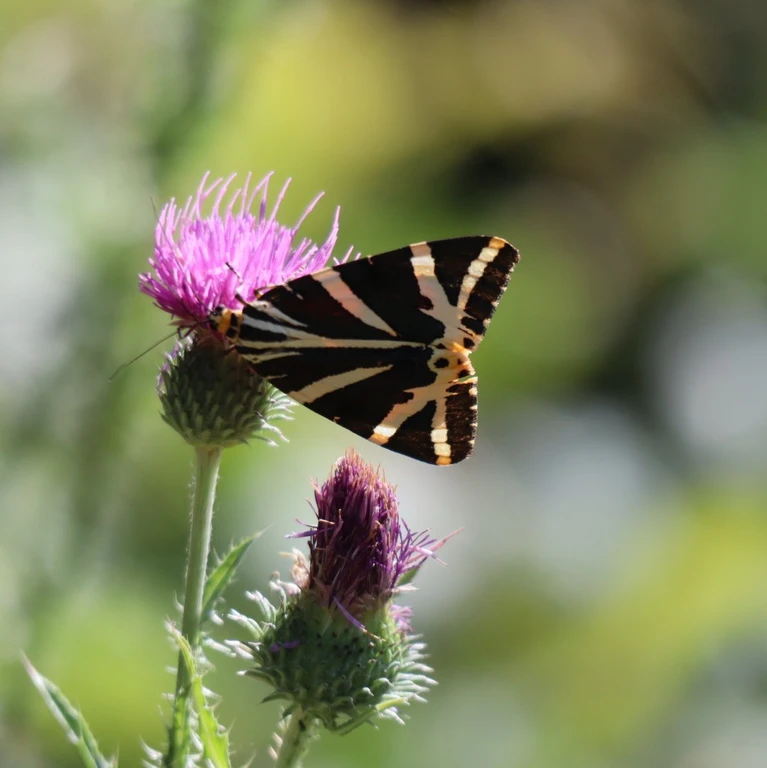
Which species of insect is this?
Euplagia quadripunctaria
